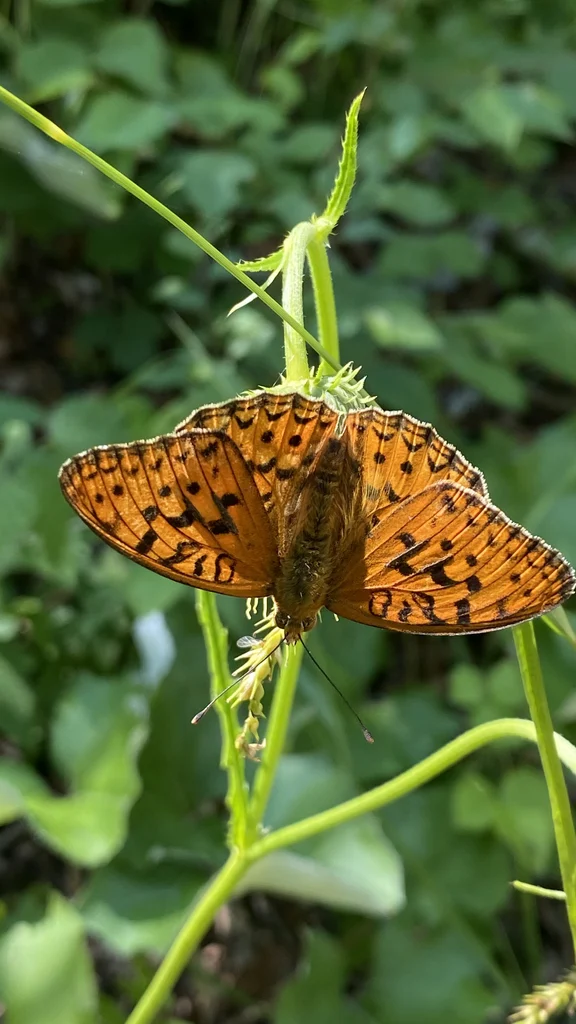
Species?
Fabriciana adippe
